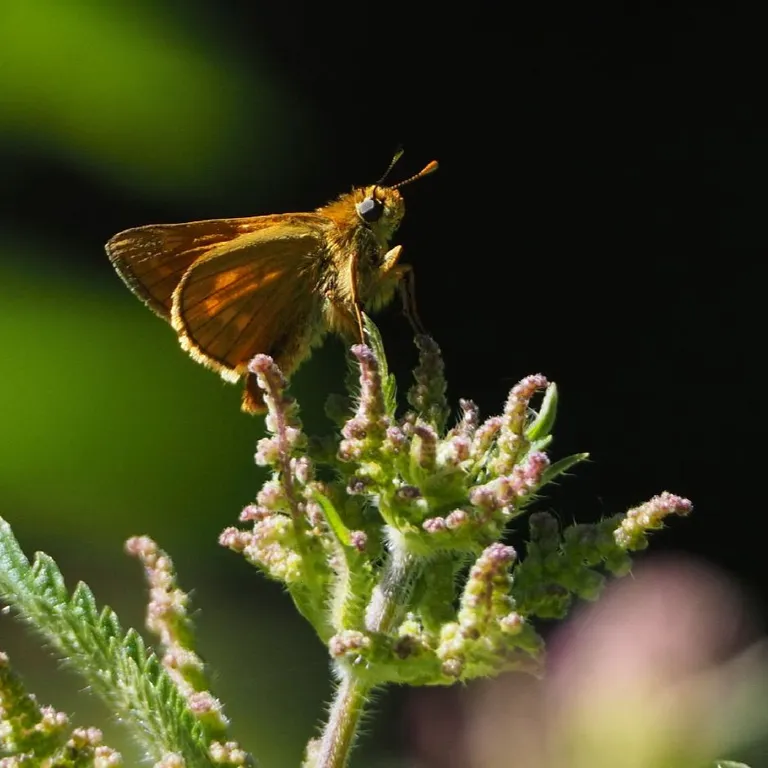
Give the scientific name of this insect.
Ochlodes sylvanus (also Ochlodes venata)
